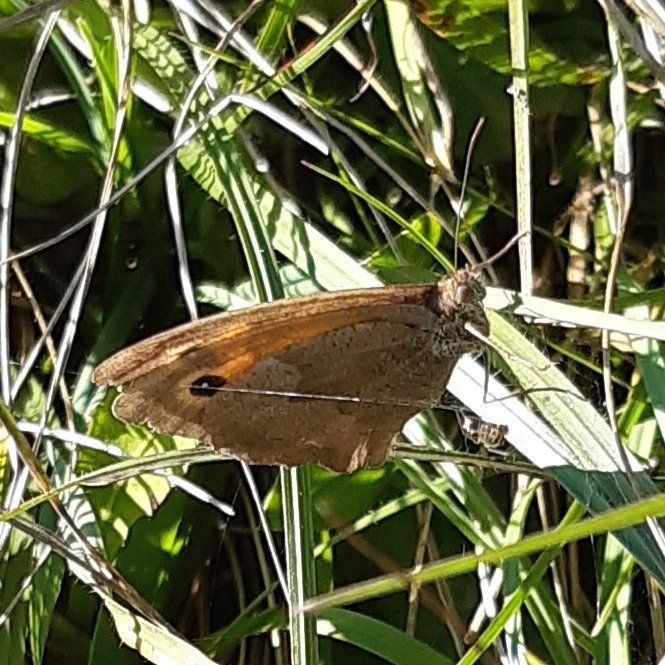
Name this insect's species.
Maniola jurtina
